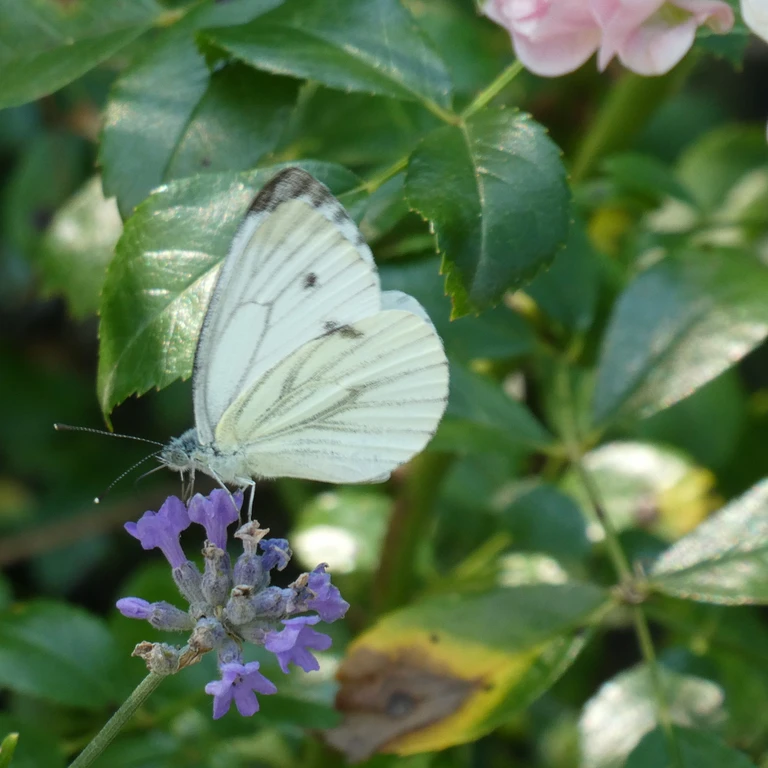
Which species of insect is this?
Pieris napi
